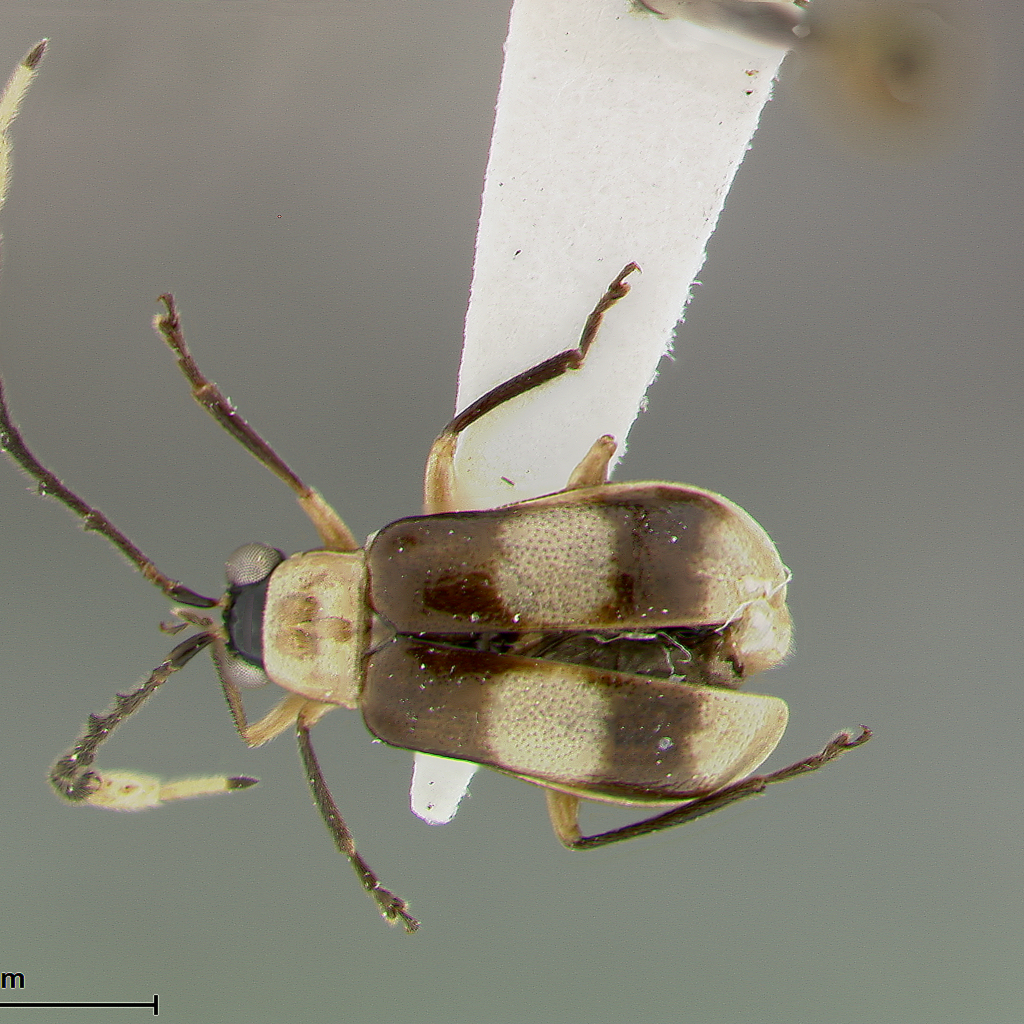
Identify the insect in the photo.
Deinocladus cartwrighti
